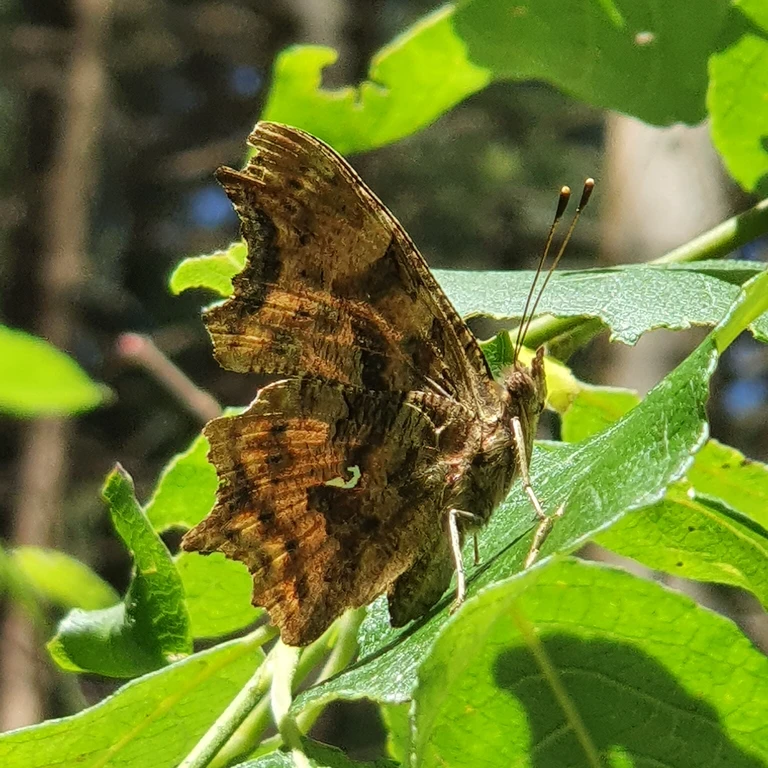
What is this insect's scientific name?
Polygonia c-album
